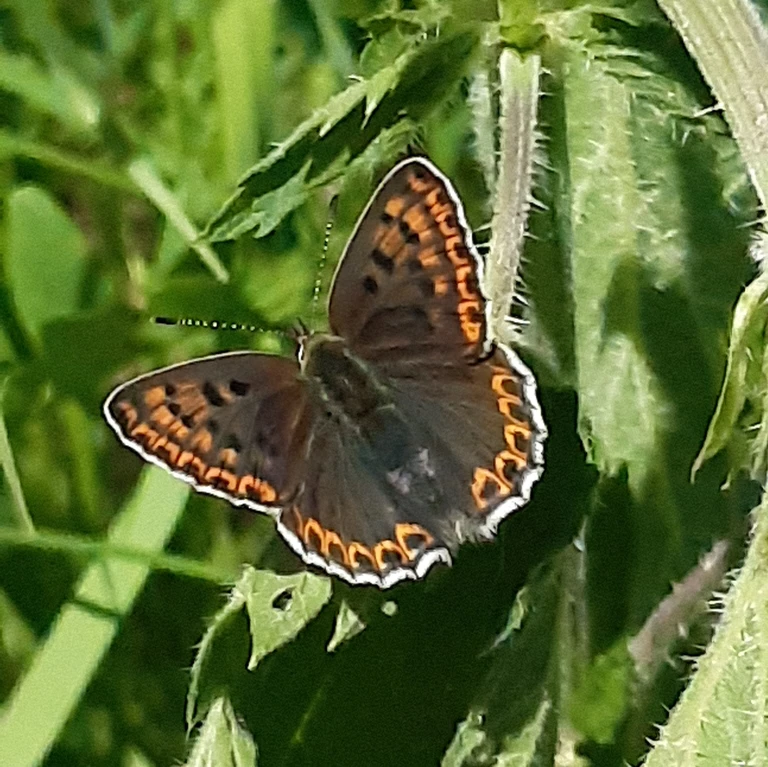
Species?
Lycaena tityrus (also Loweia tityrus)
